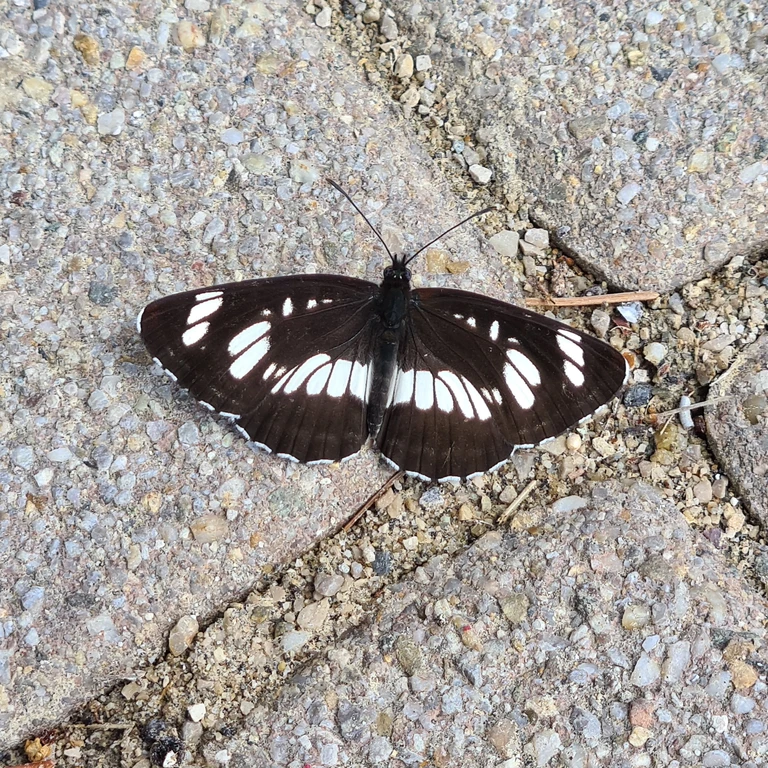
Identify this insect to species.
Neptis rivularis
